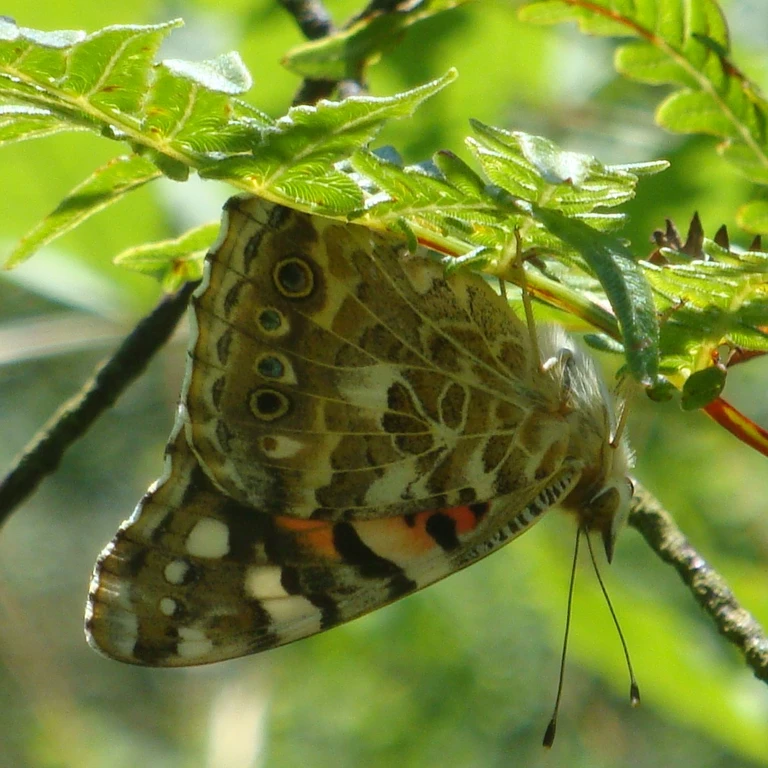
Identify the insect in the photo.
Vanessa cardui
